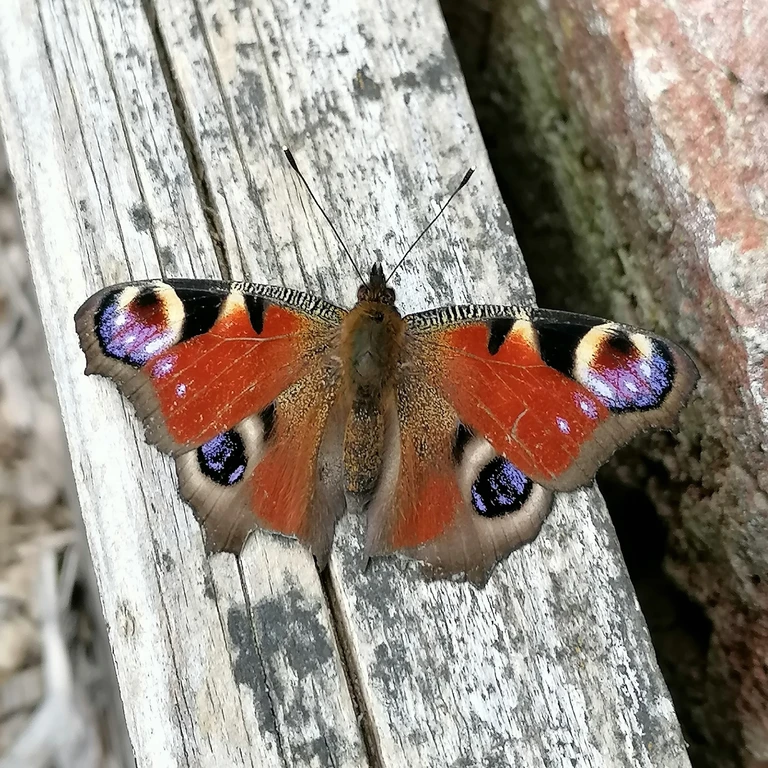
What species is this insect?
Aglais io
